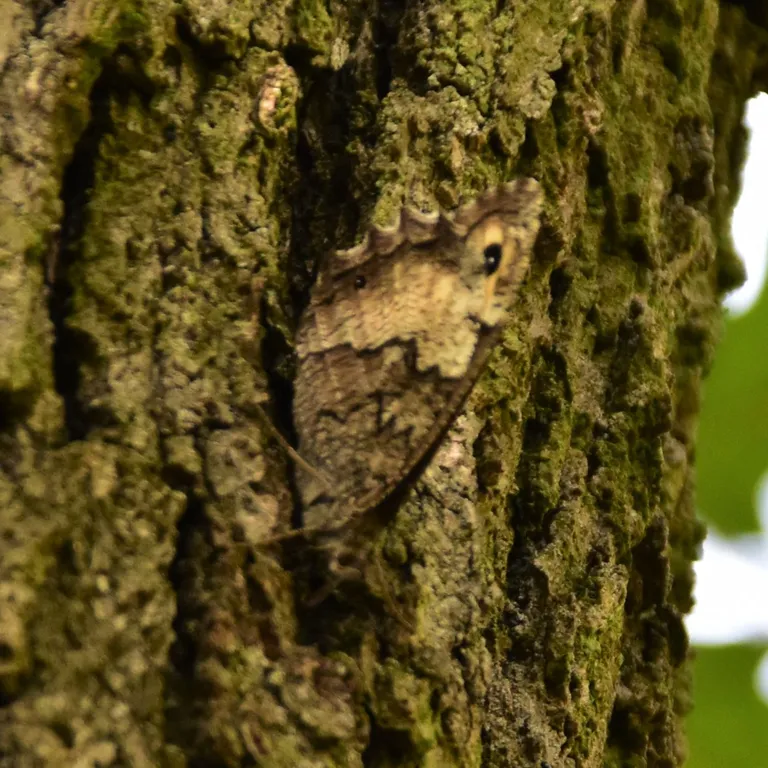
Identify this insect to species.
Hipparchia fagi
